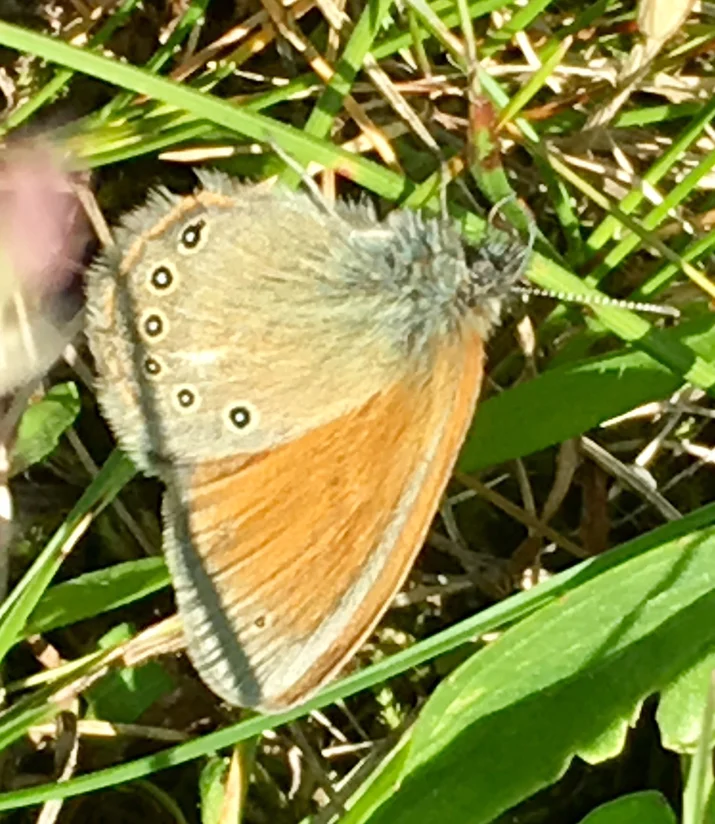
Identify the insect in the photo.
Coenonympha glycerion (also Coenonympha iphis)
